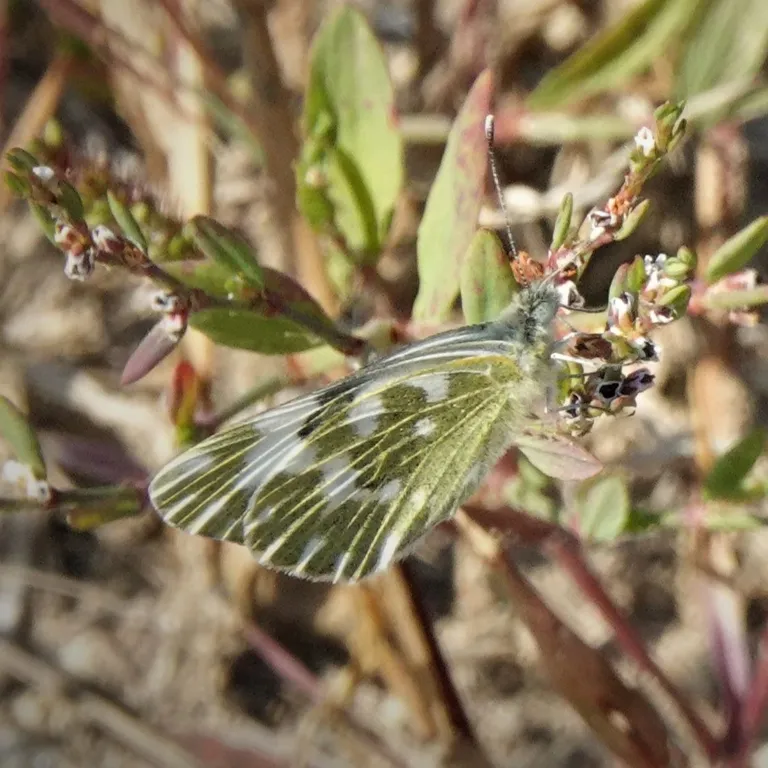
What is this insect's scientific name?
Pontia edusa
